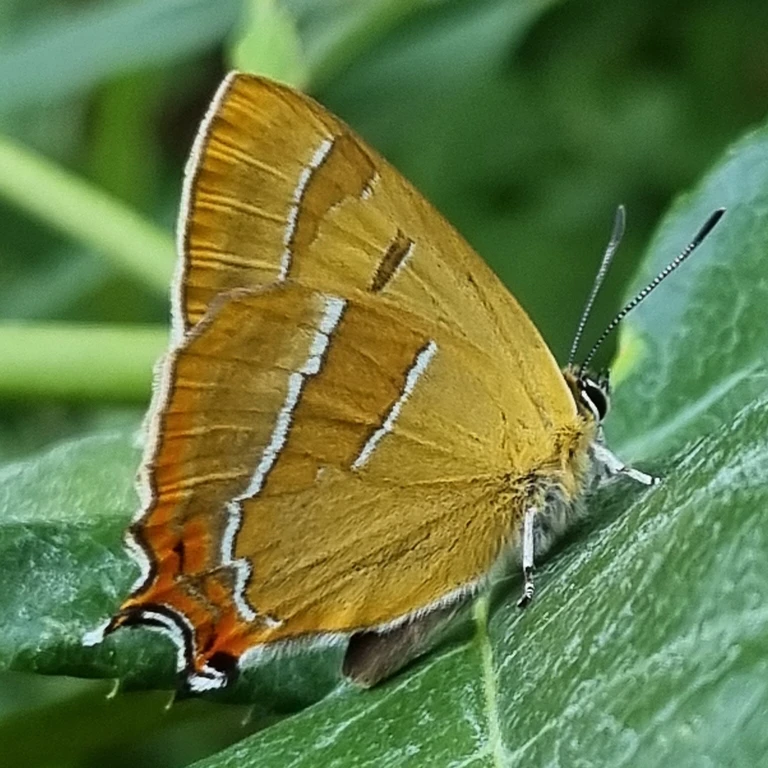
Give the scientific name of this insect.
Thecla betulae
